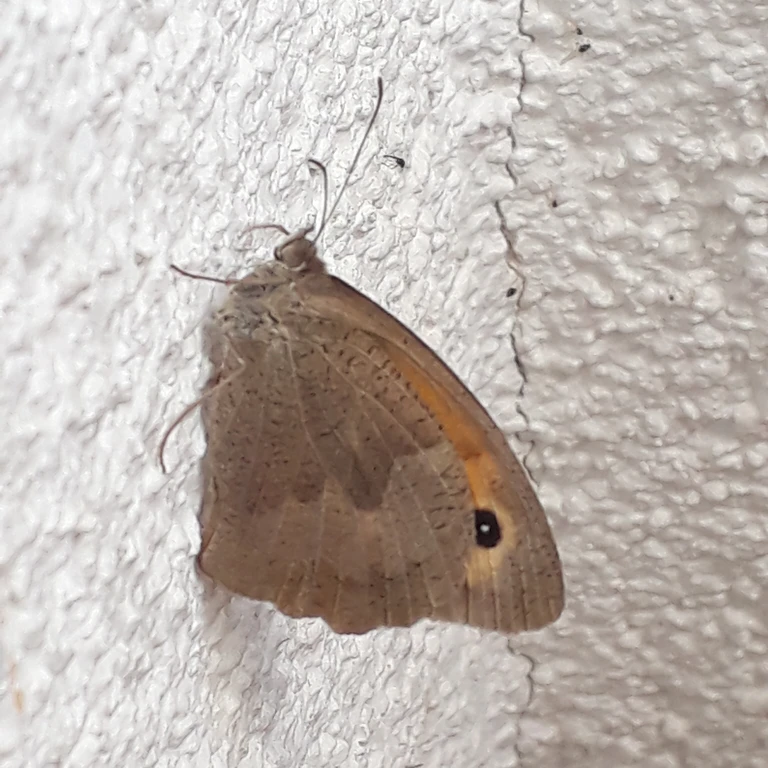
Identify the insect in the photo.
Maniola jurtina
